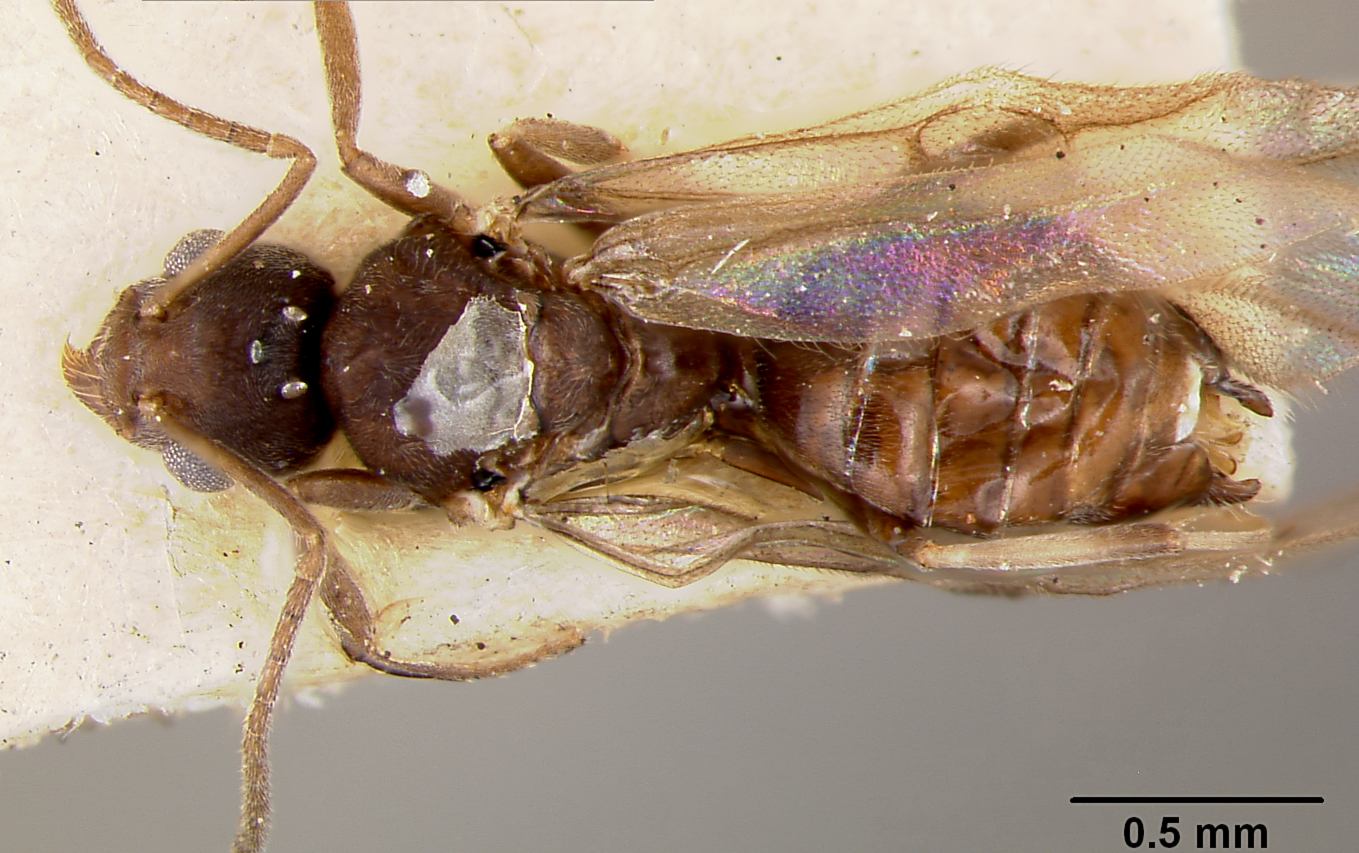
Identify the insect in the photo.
Tapinoma opacum
